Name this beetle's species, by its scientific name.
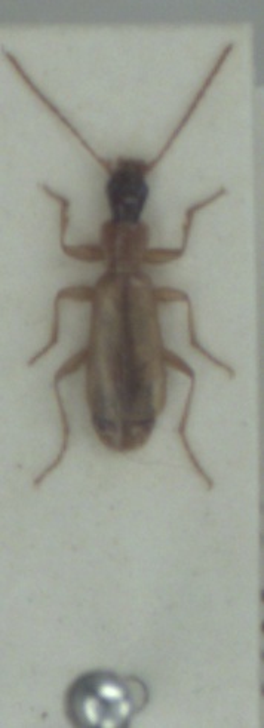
Paradromius longiceps
